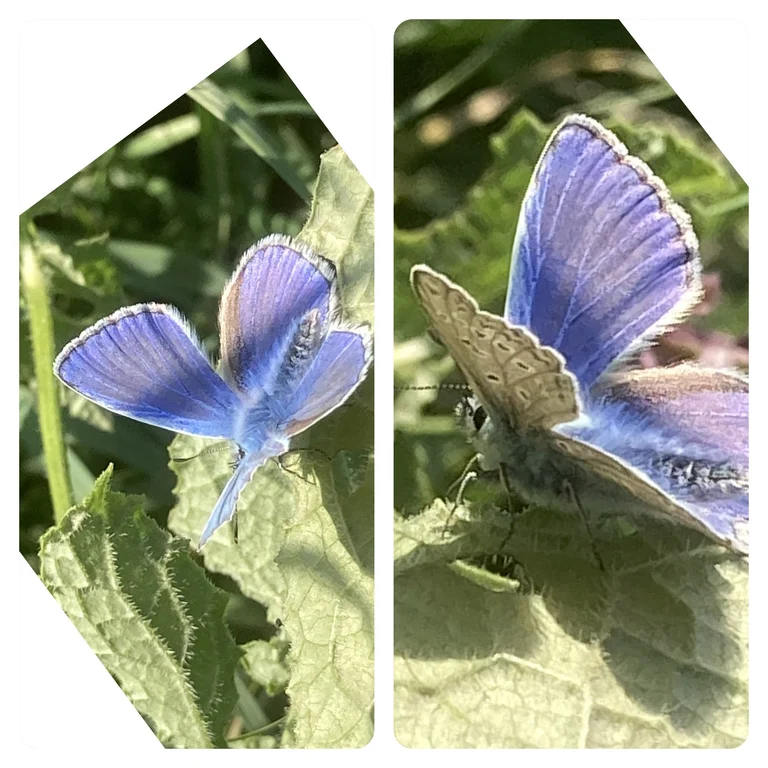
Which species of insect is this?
Polyommatus icarus
